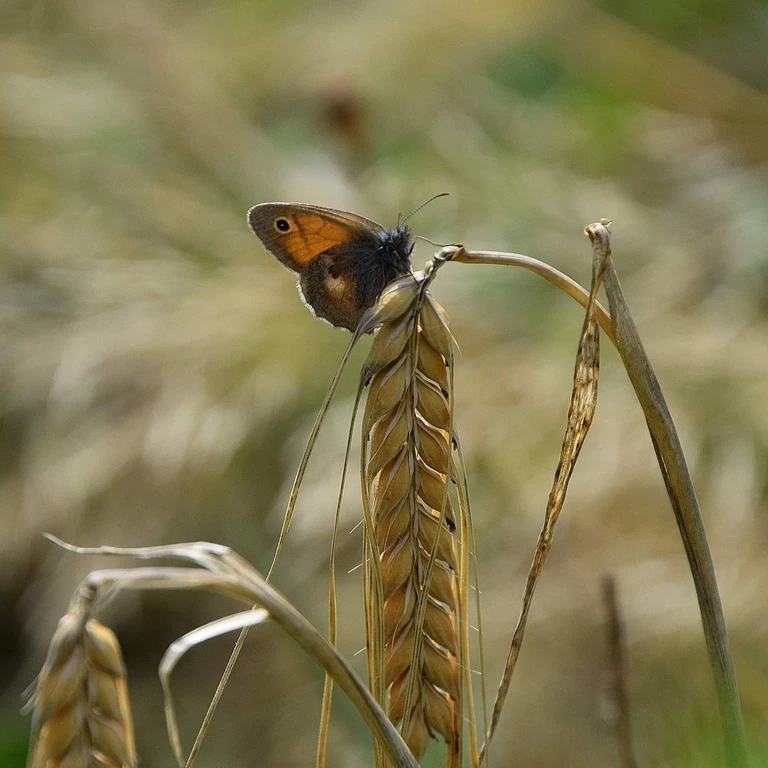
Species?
Coenonympha pamphilus
